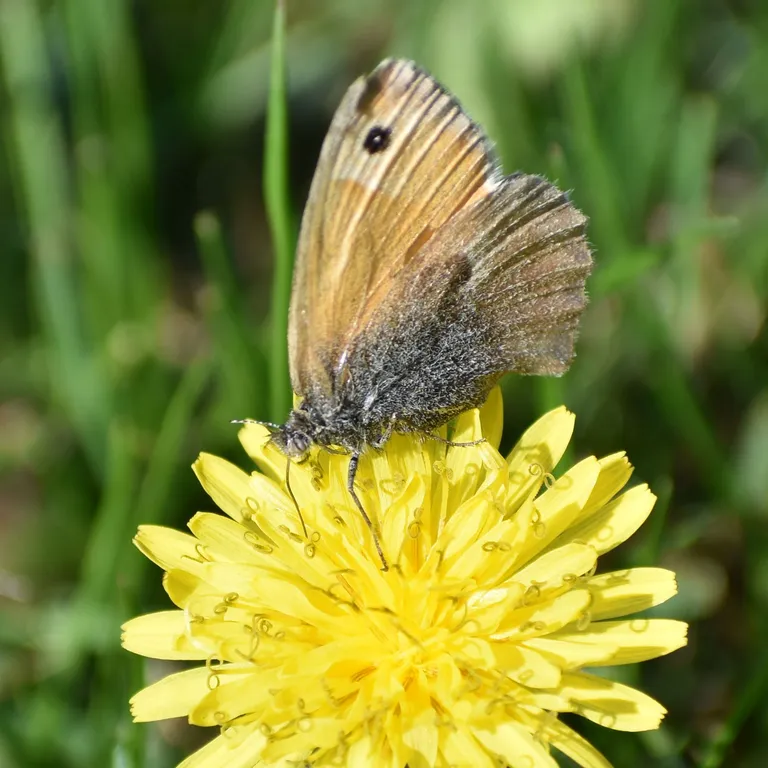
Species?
Coenonympha pamphilus
